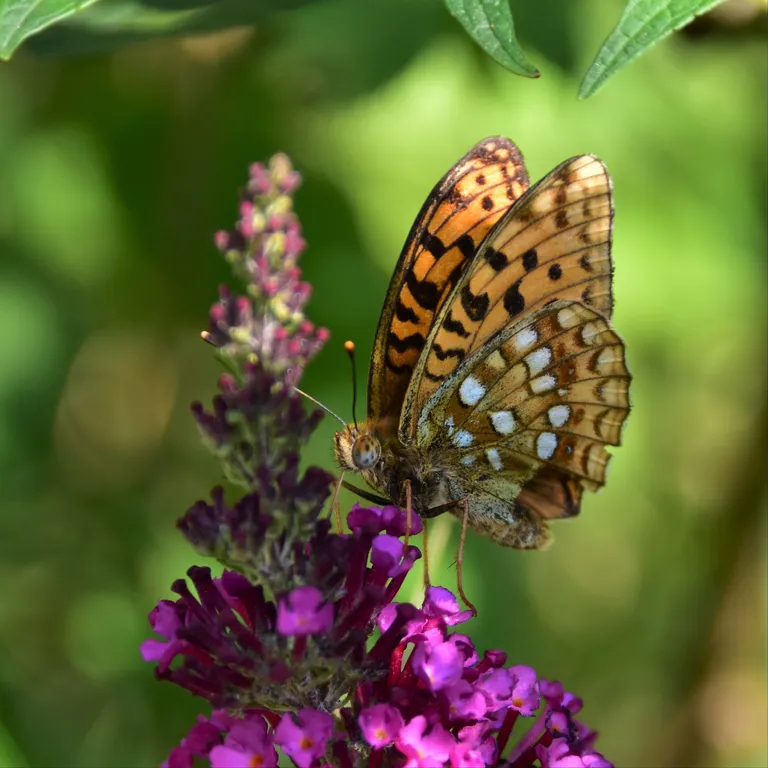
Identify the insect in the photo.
Fabriciana adippe
